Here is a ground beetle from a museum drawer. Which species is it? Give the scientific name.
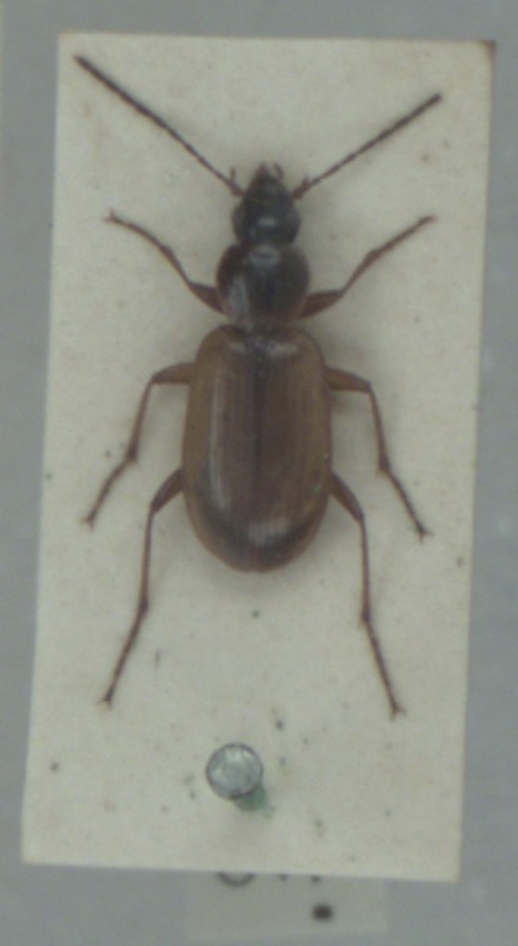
Agonum thoreyi
